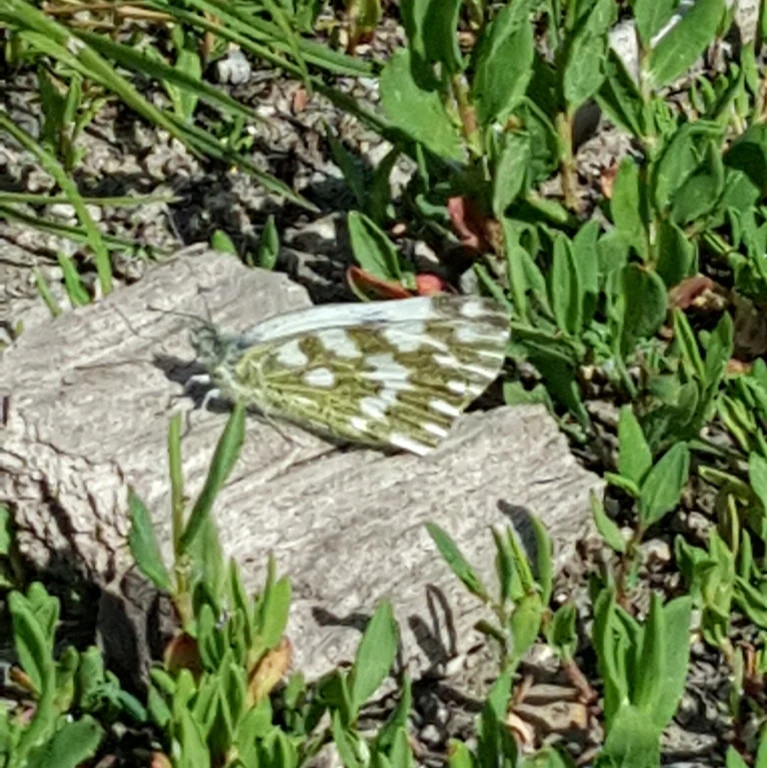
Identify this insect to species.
Pontia edusa
